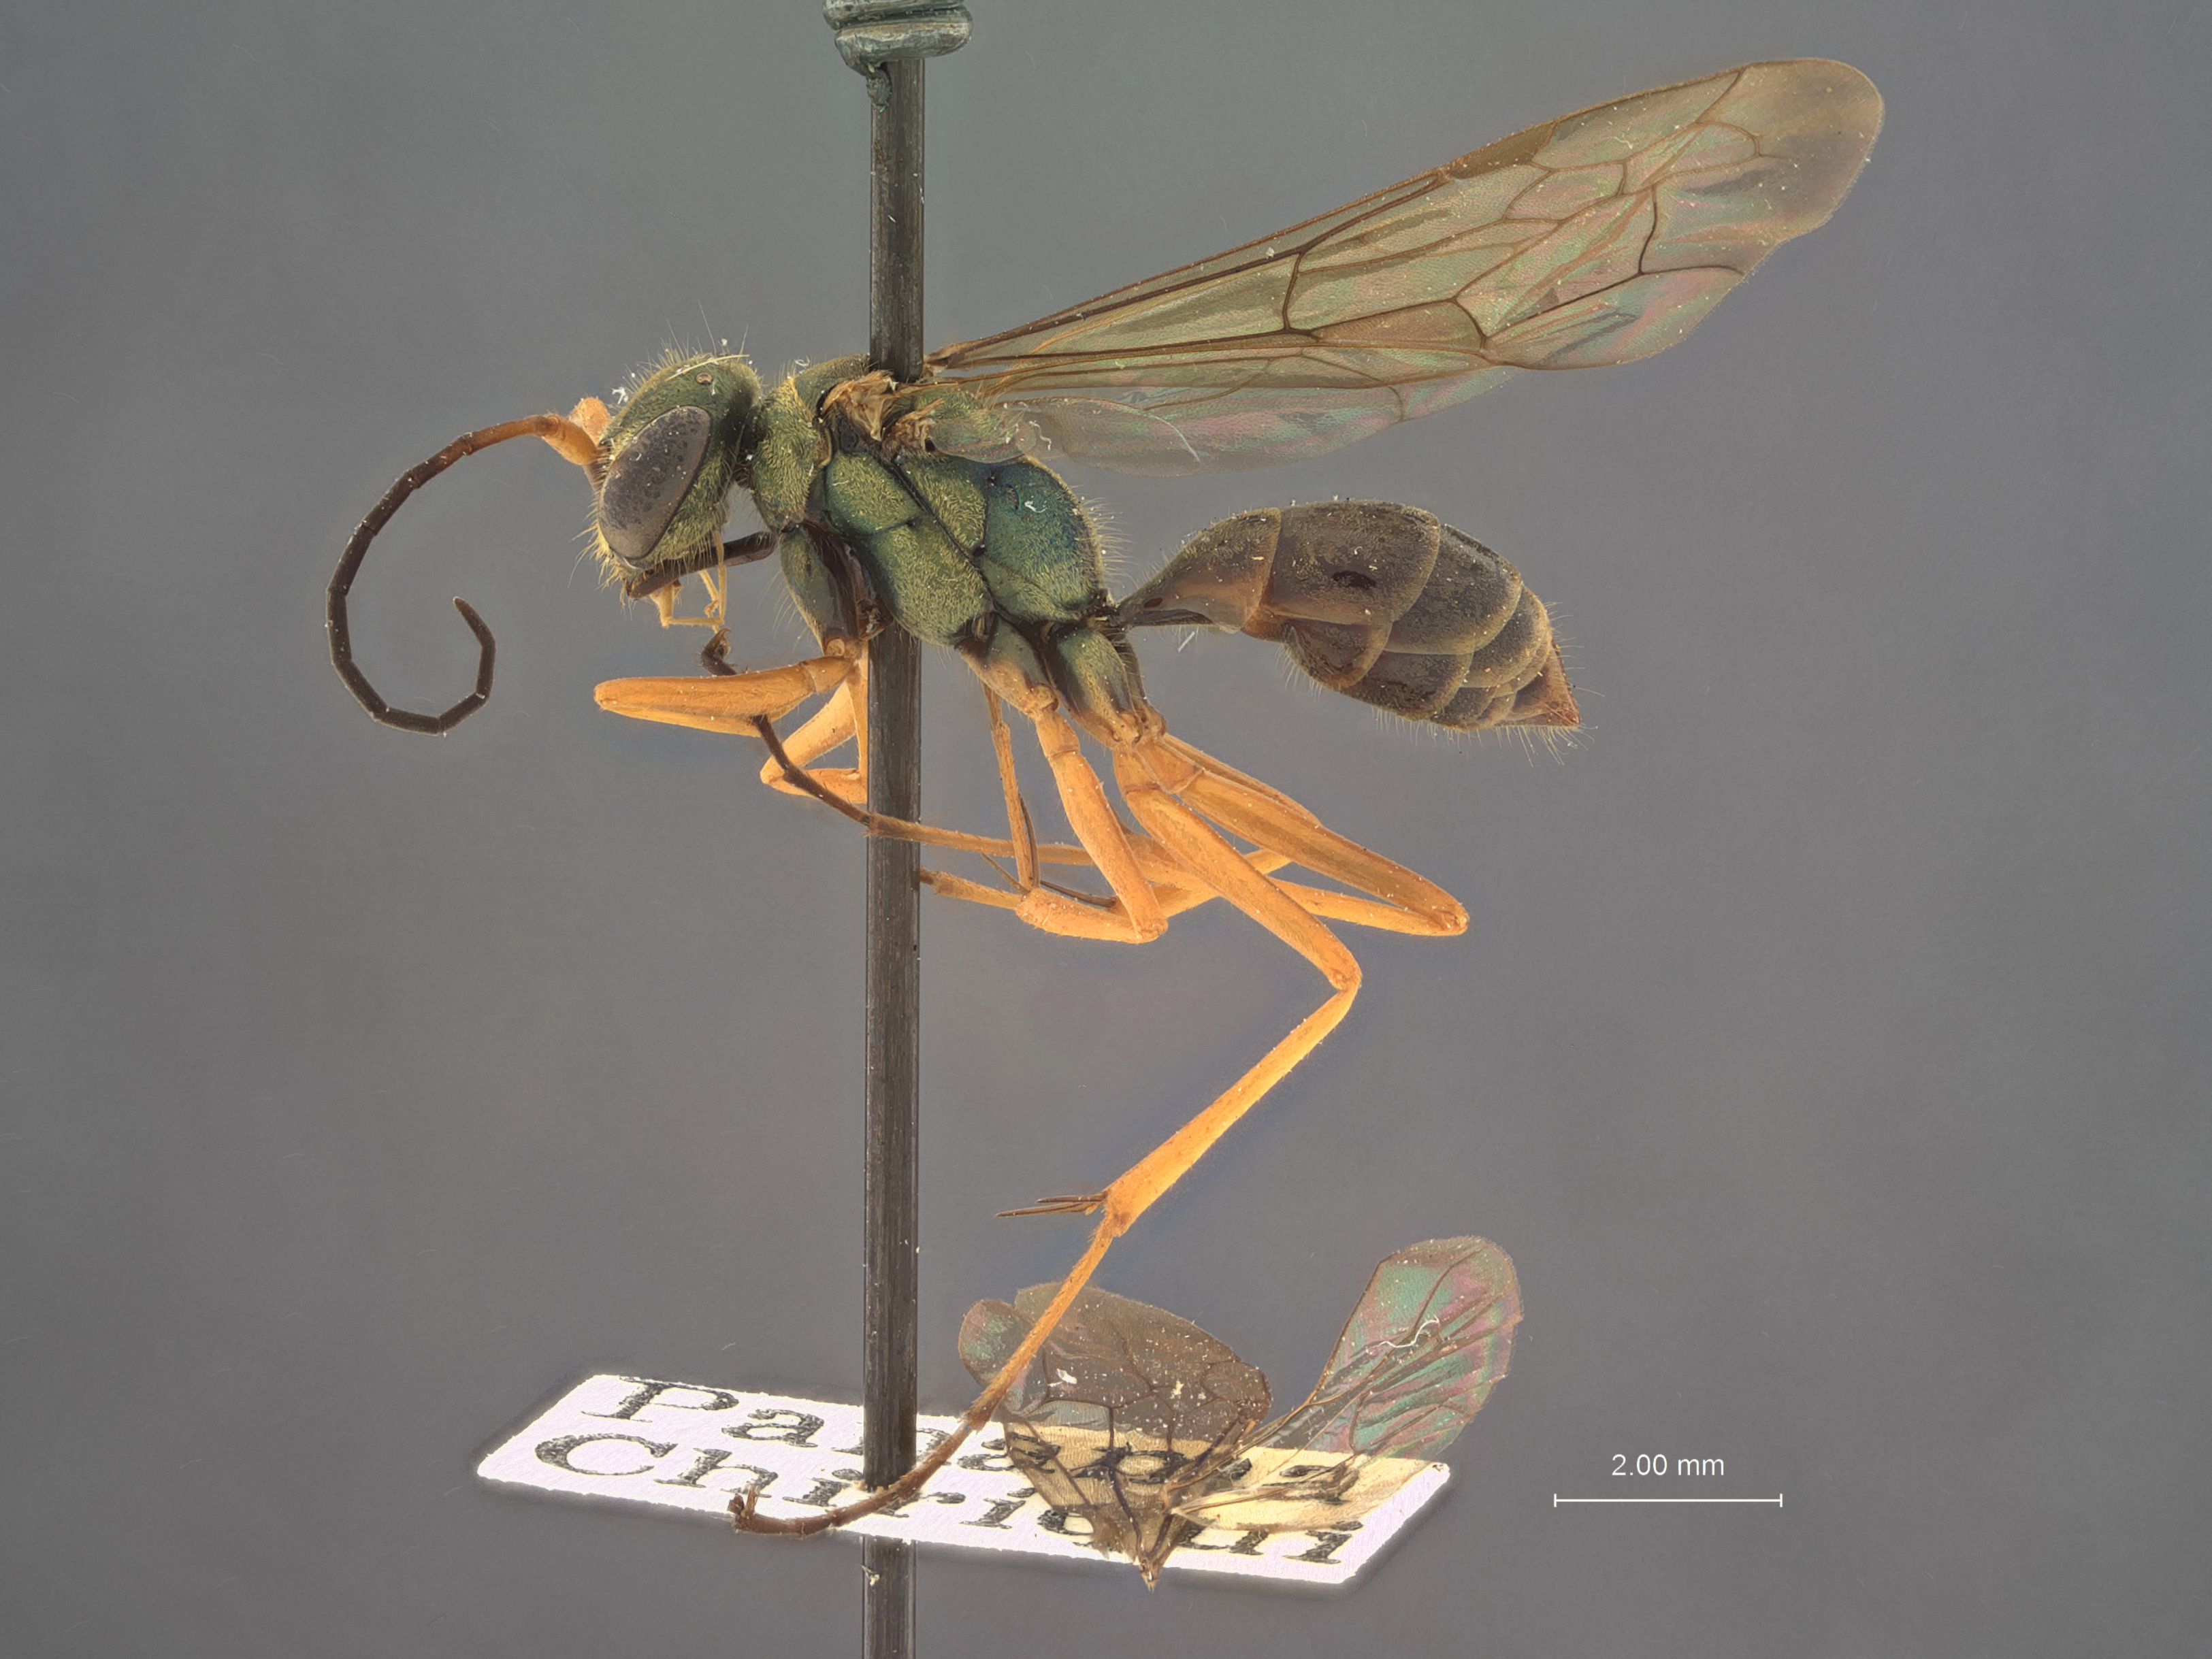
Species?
Auplopus splendens
